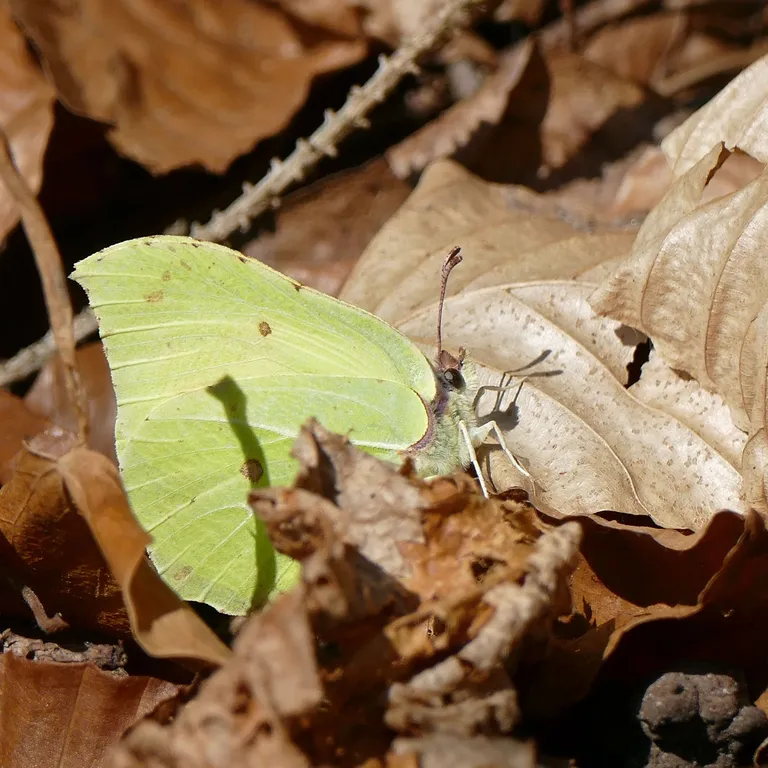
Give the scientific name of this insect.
Gonepteryx rhamni
